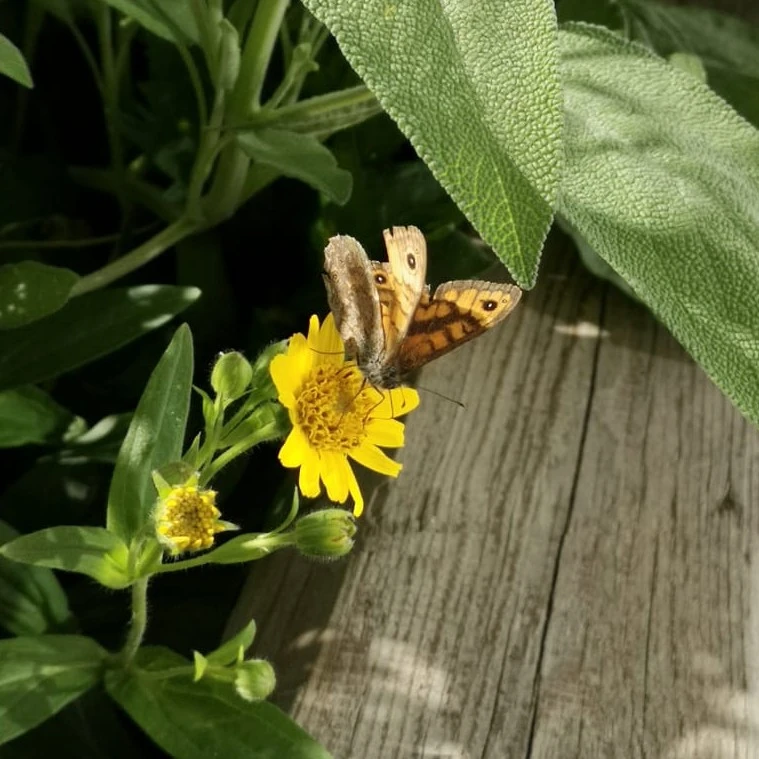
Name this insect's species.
Lasiommata megera (also Pararge megera)
